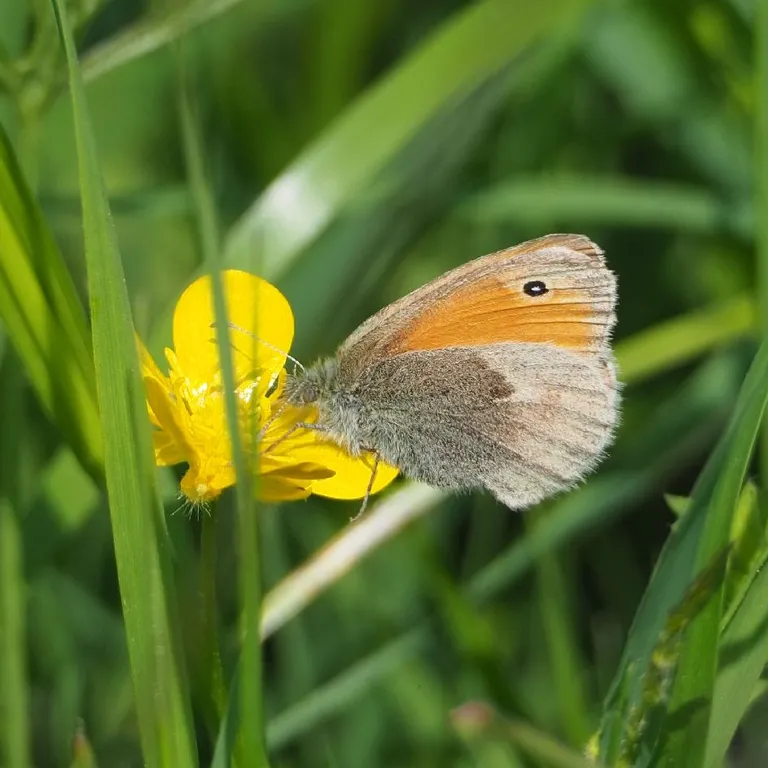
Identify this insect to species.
Coenonympha pamphilus
